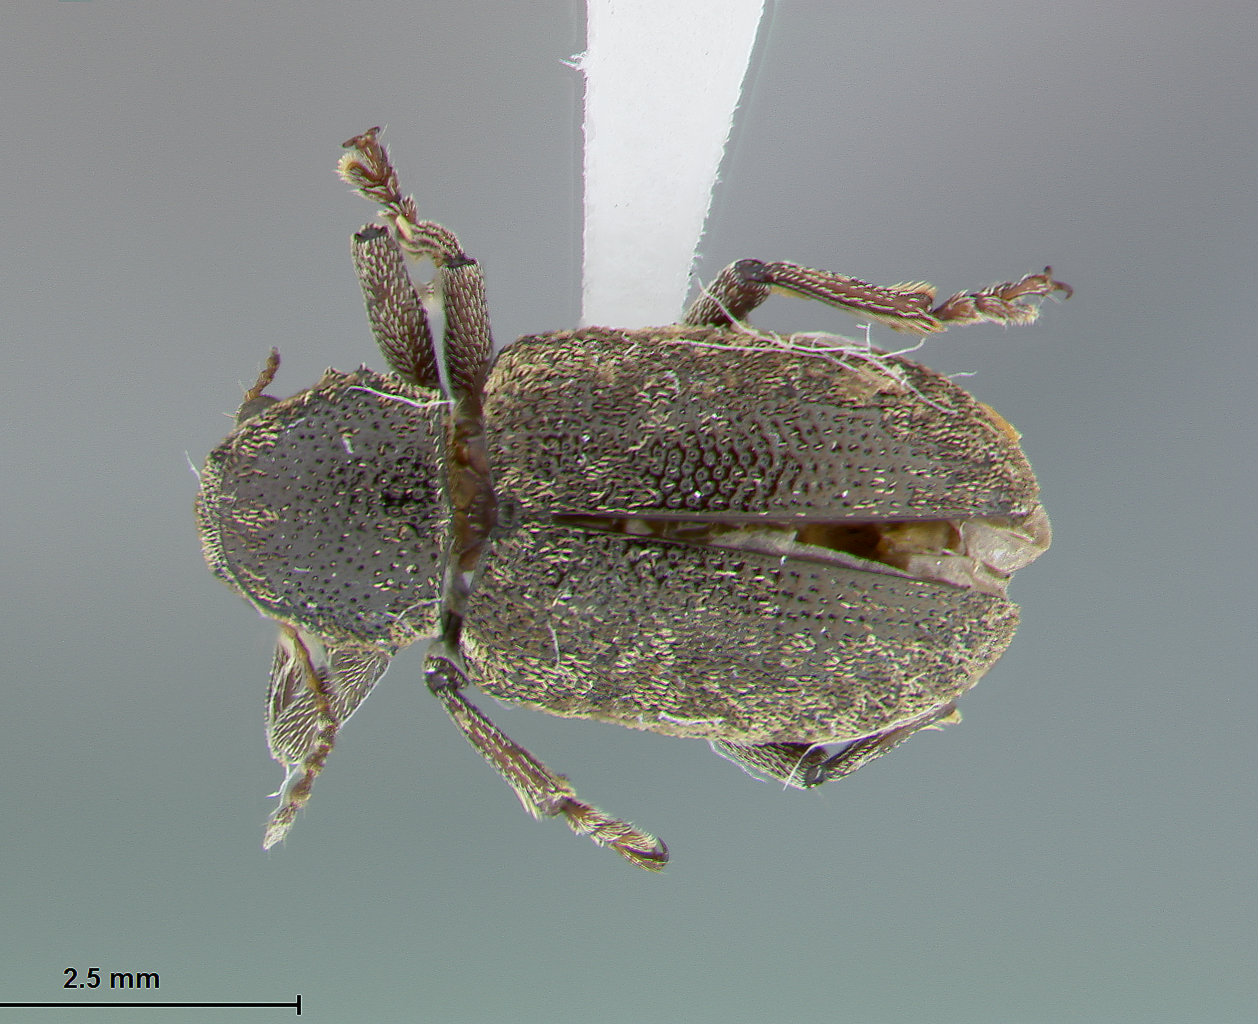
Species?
Myochrous barbadensis
